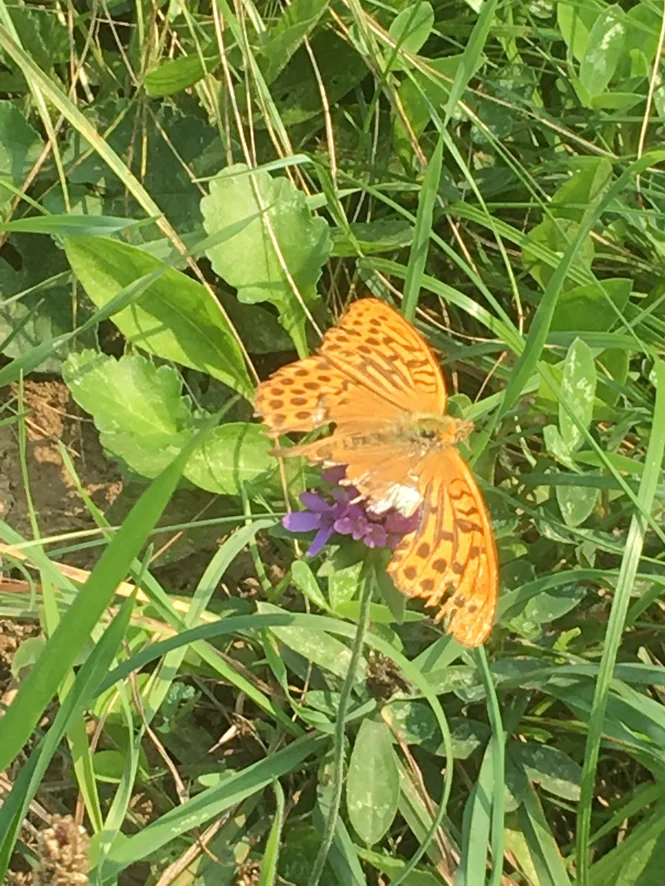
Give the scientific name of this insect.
Argynnis paphia
